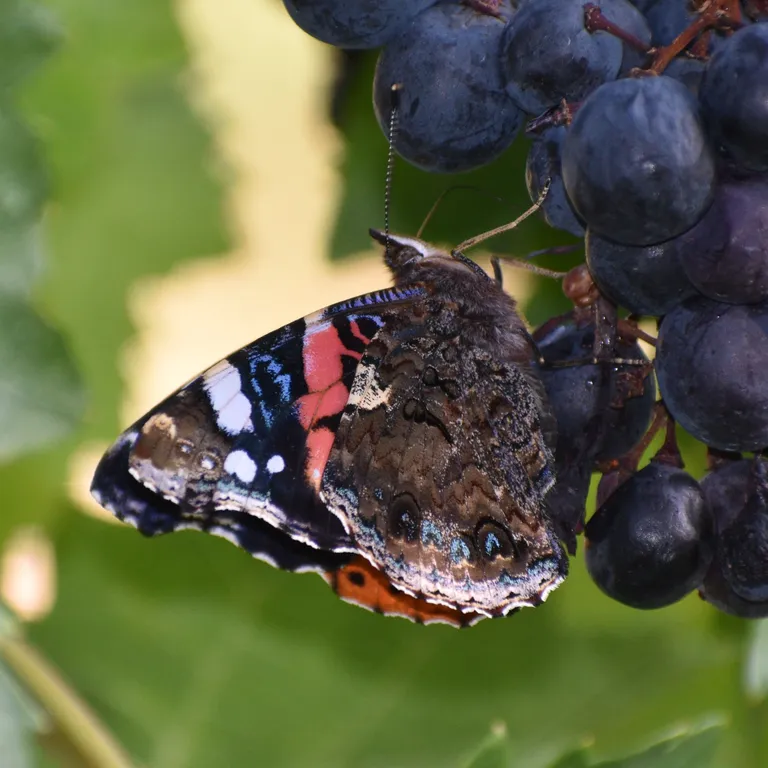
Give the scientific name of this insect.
Vanessa atalanta
